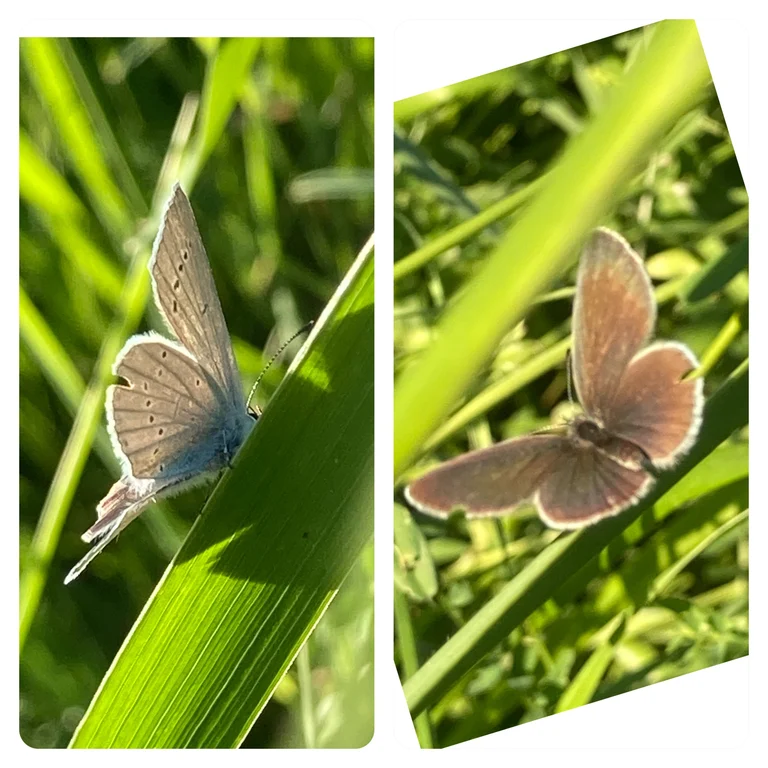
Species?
Cupido minimus
